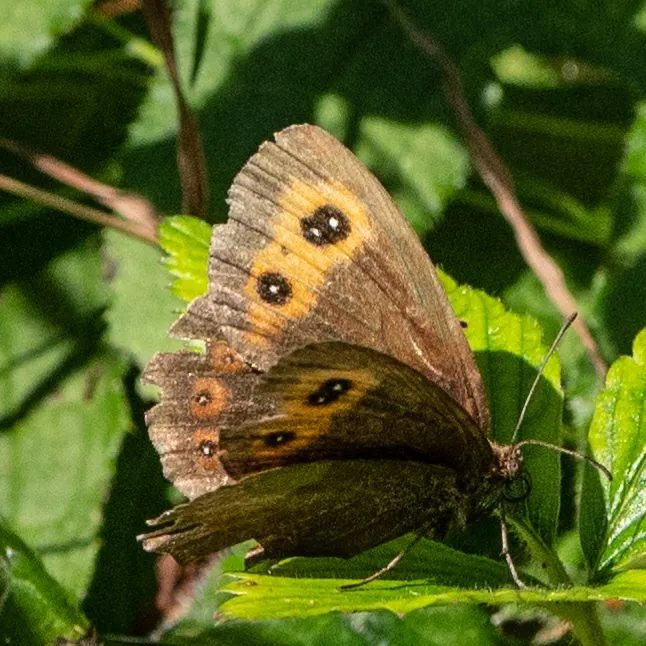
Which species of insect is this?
Erebia aethiops
